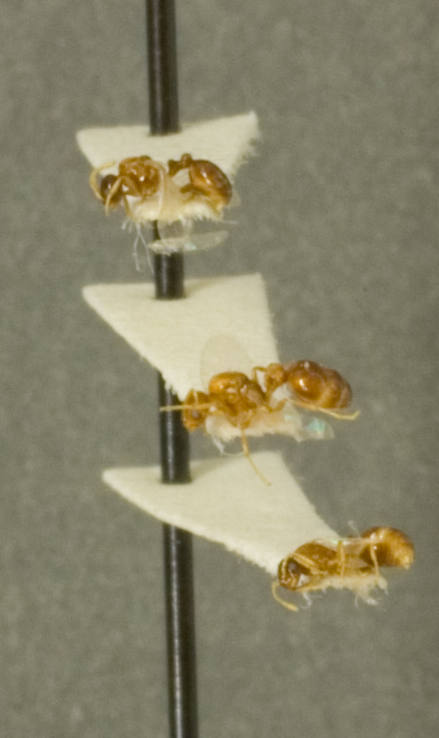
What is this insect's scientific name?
Paranamyrma solenopsidis
